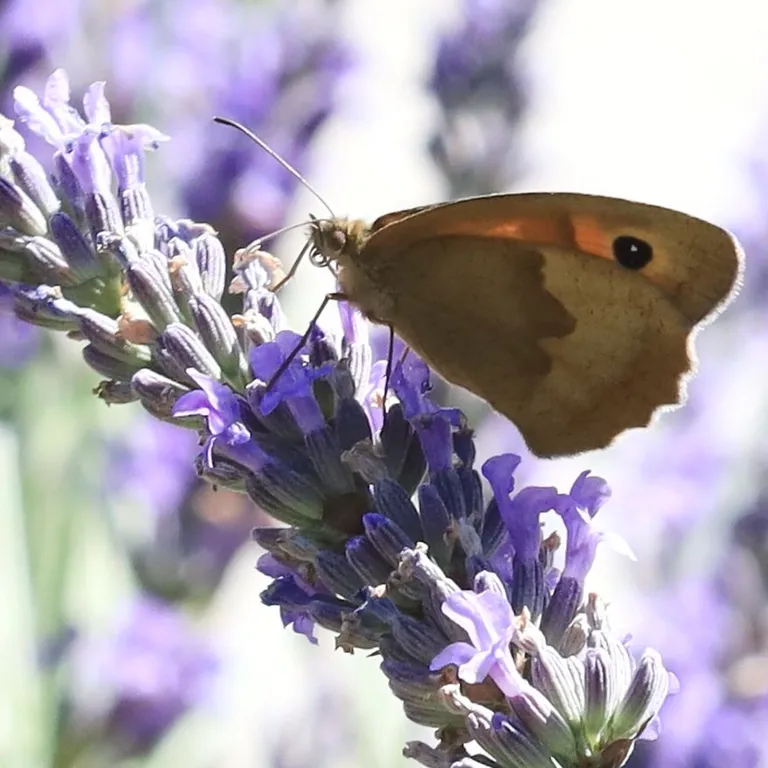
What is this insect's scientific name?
Maniola jurtina
